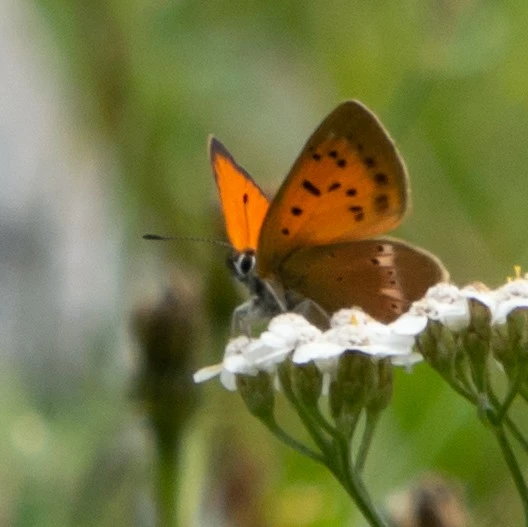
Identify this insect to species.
Lycaena virgaureae
